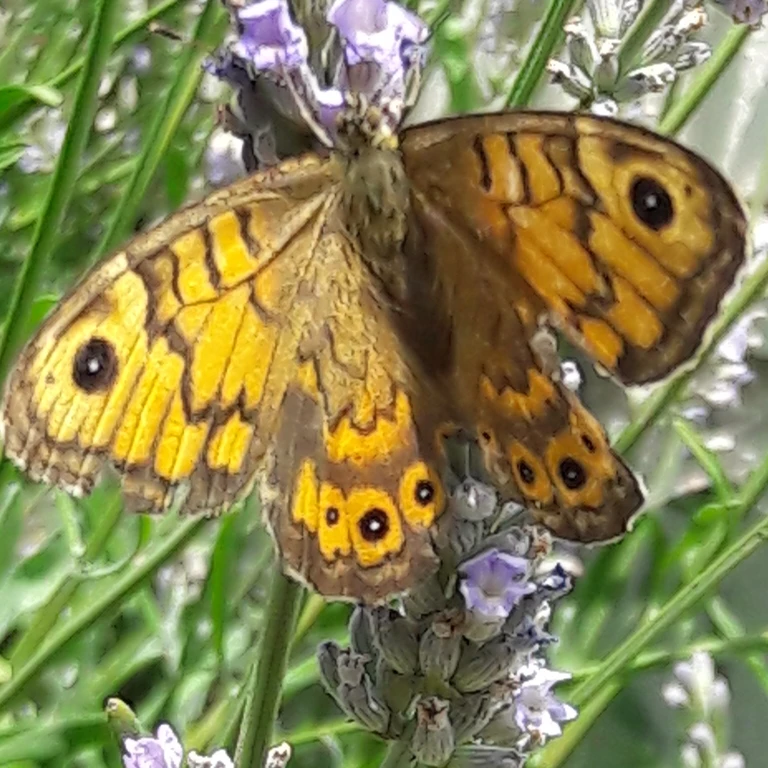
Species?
Lasiommata megera (also Pararge megera)
